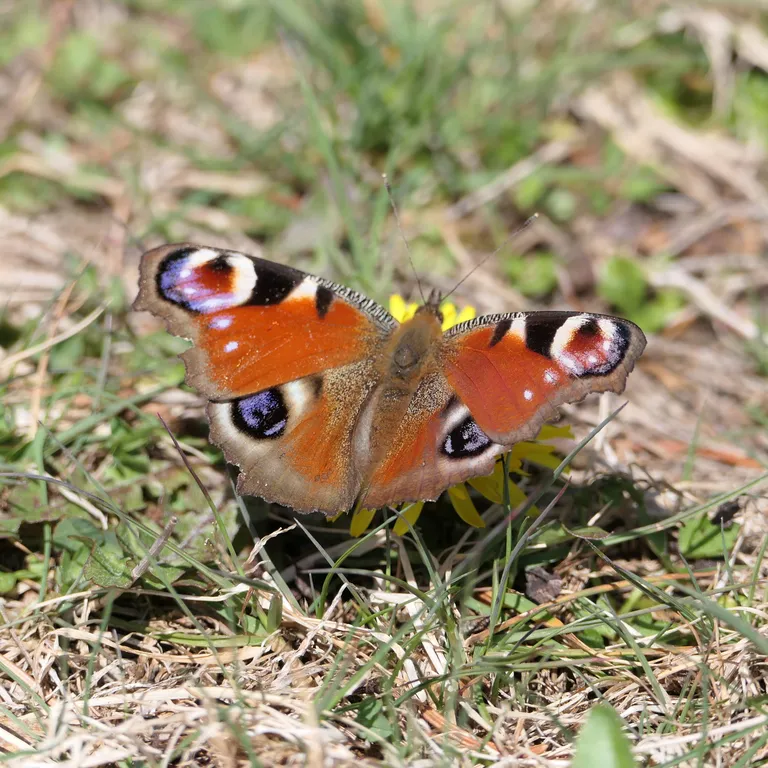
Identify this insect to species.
Aglais io
